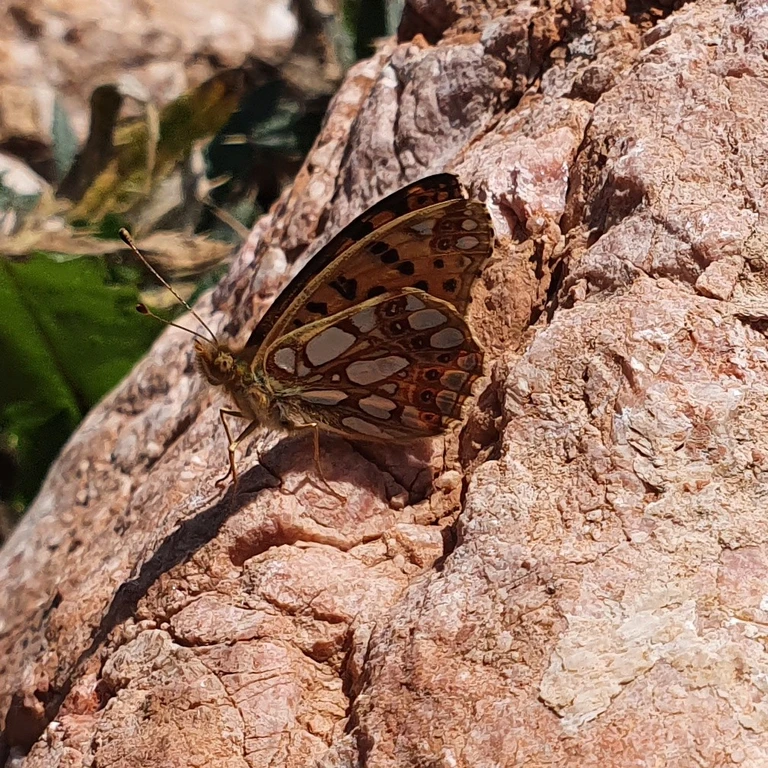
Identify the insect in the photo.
Issoria lathonia
